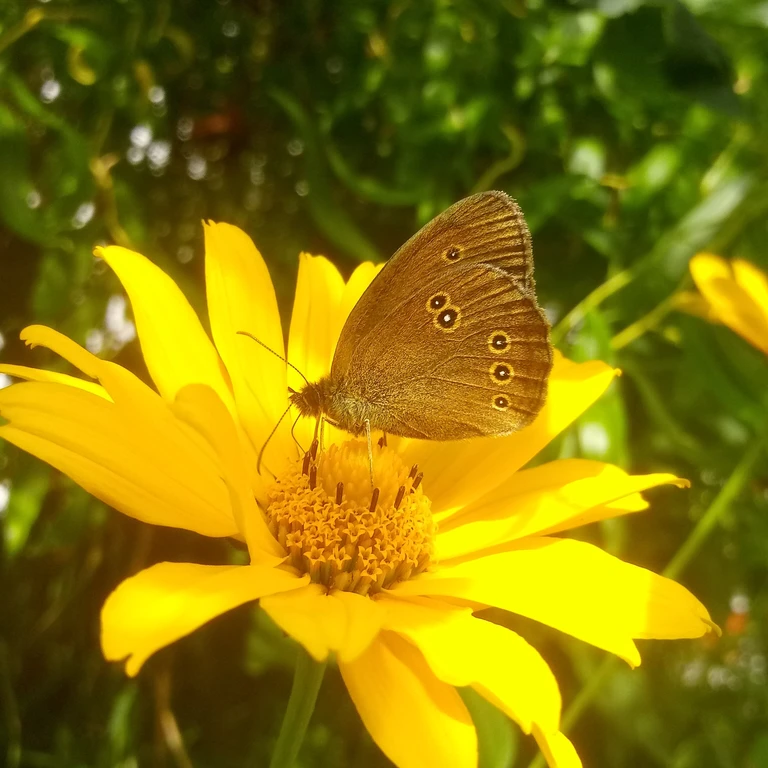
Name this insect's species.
Aphantopus hyperantus
